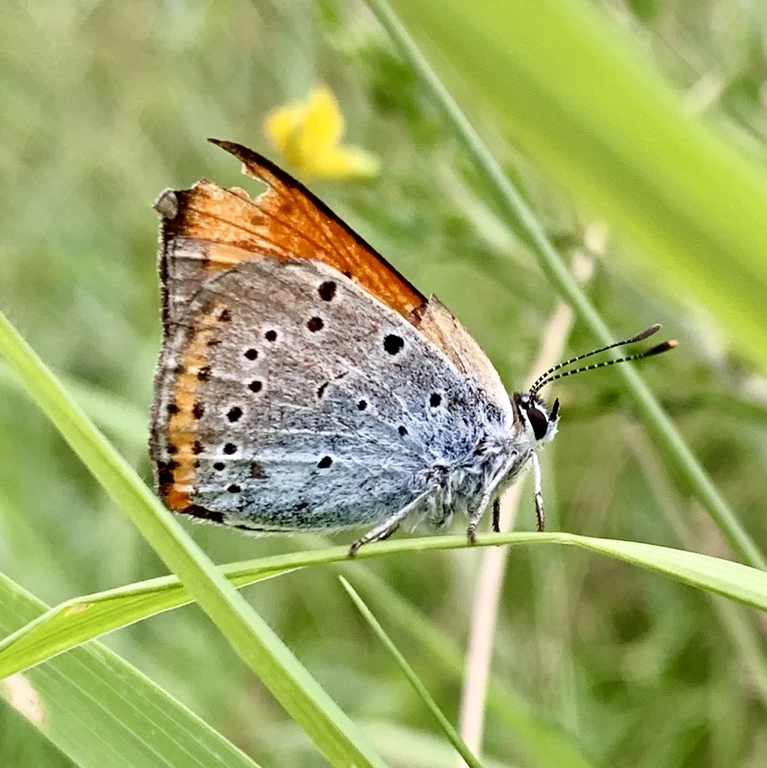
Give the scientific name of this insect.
Lycaena dispar
